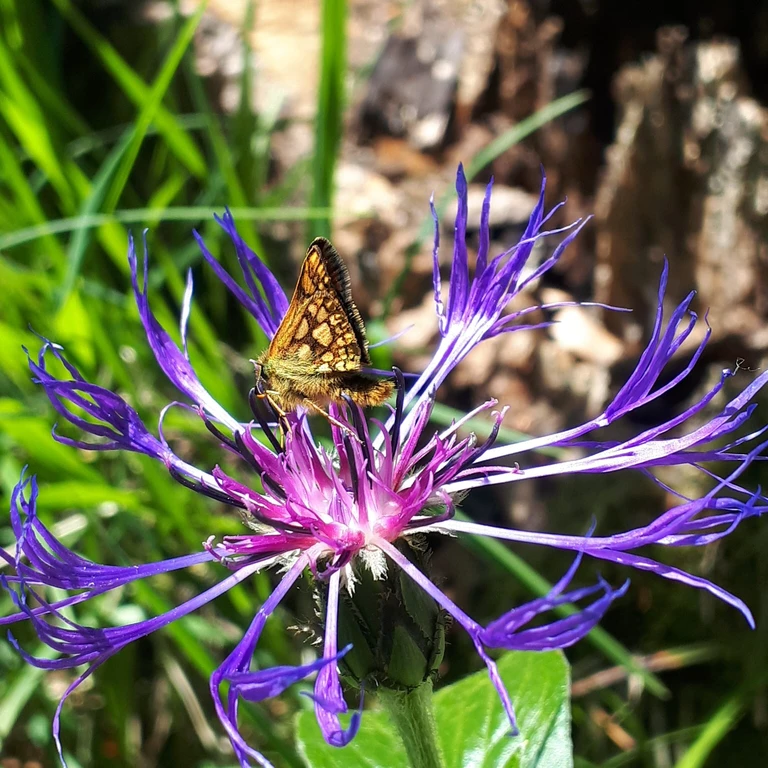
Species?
Carterocephalus palaemon
